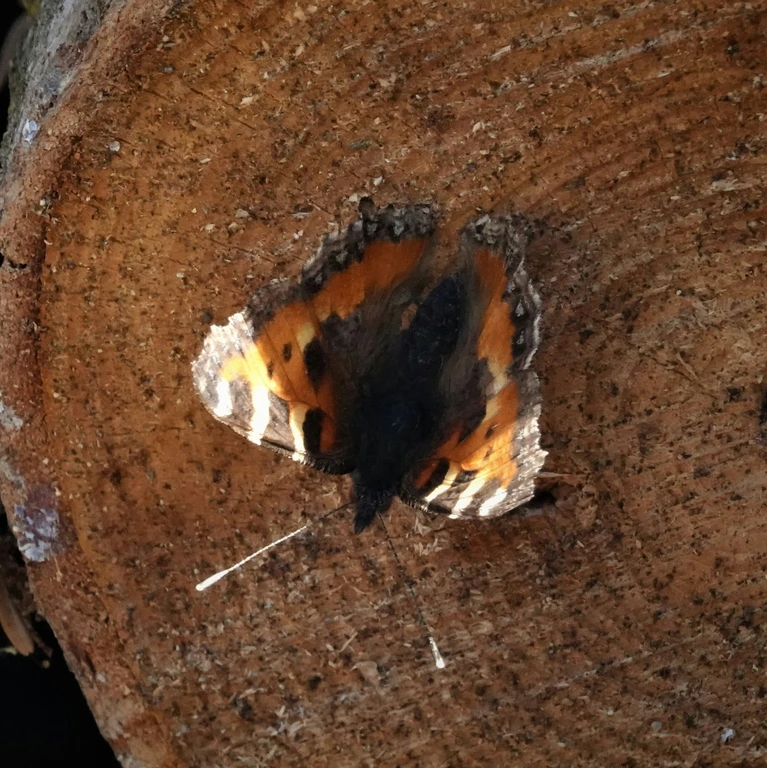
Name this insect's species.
Aglais urticae
